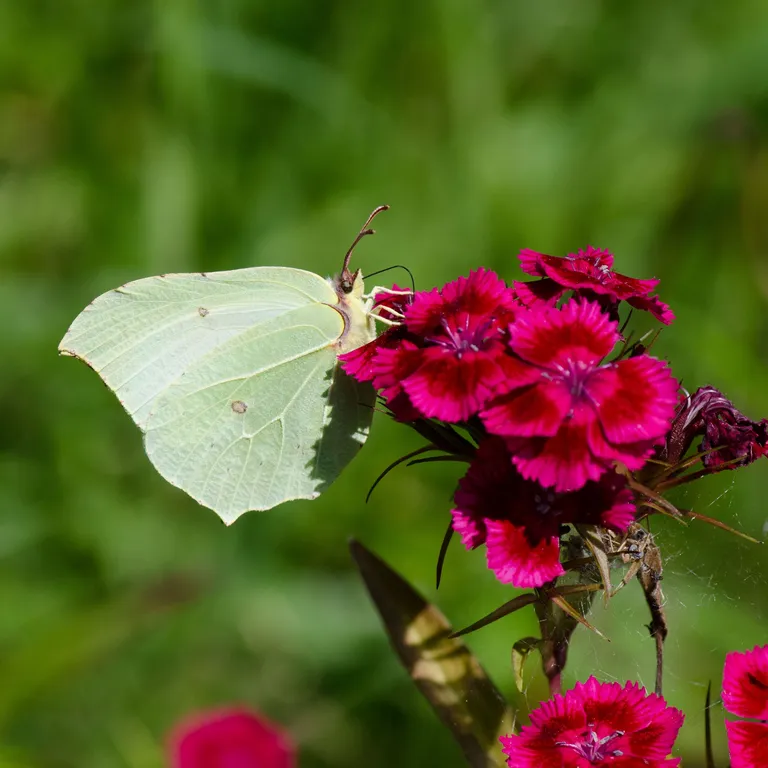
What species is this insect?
Gonepteryx rhamni
